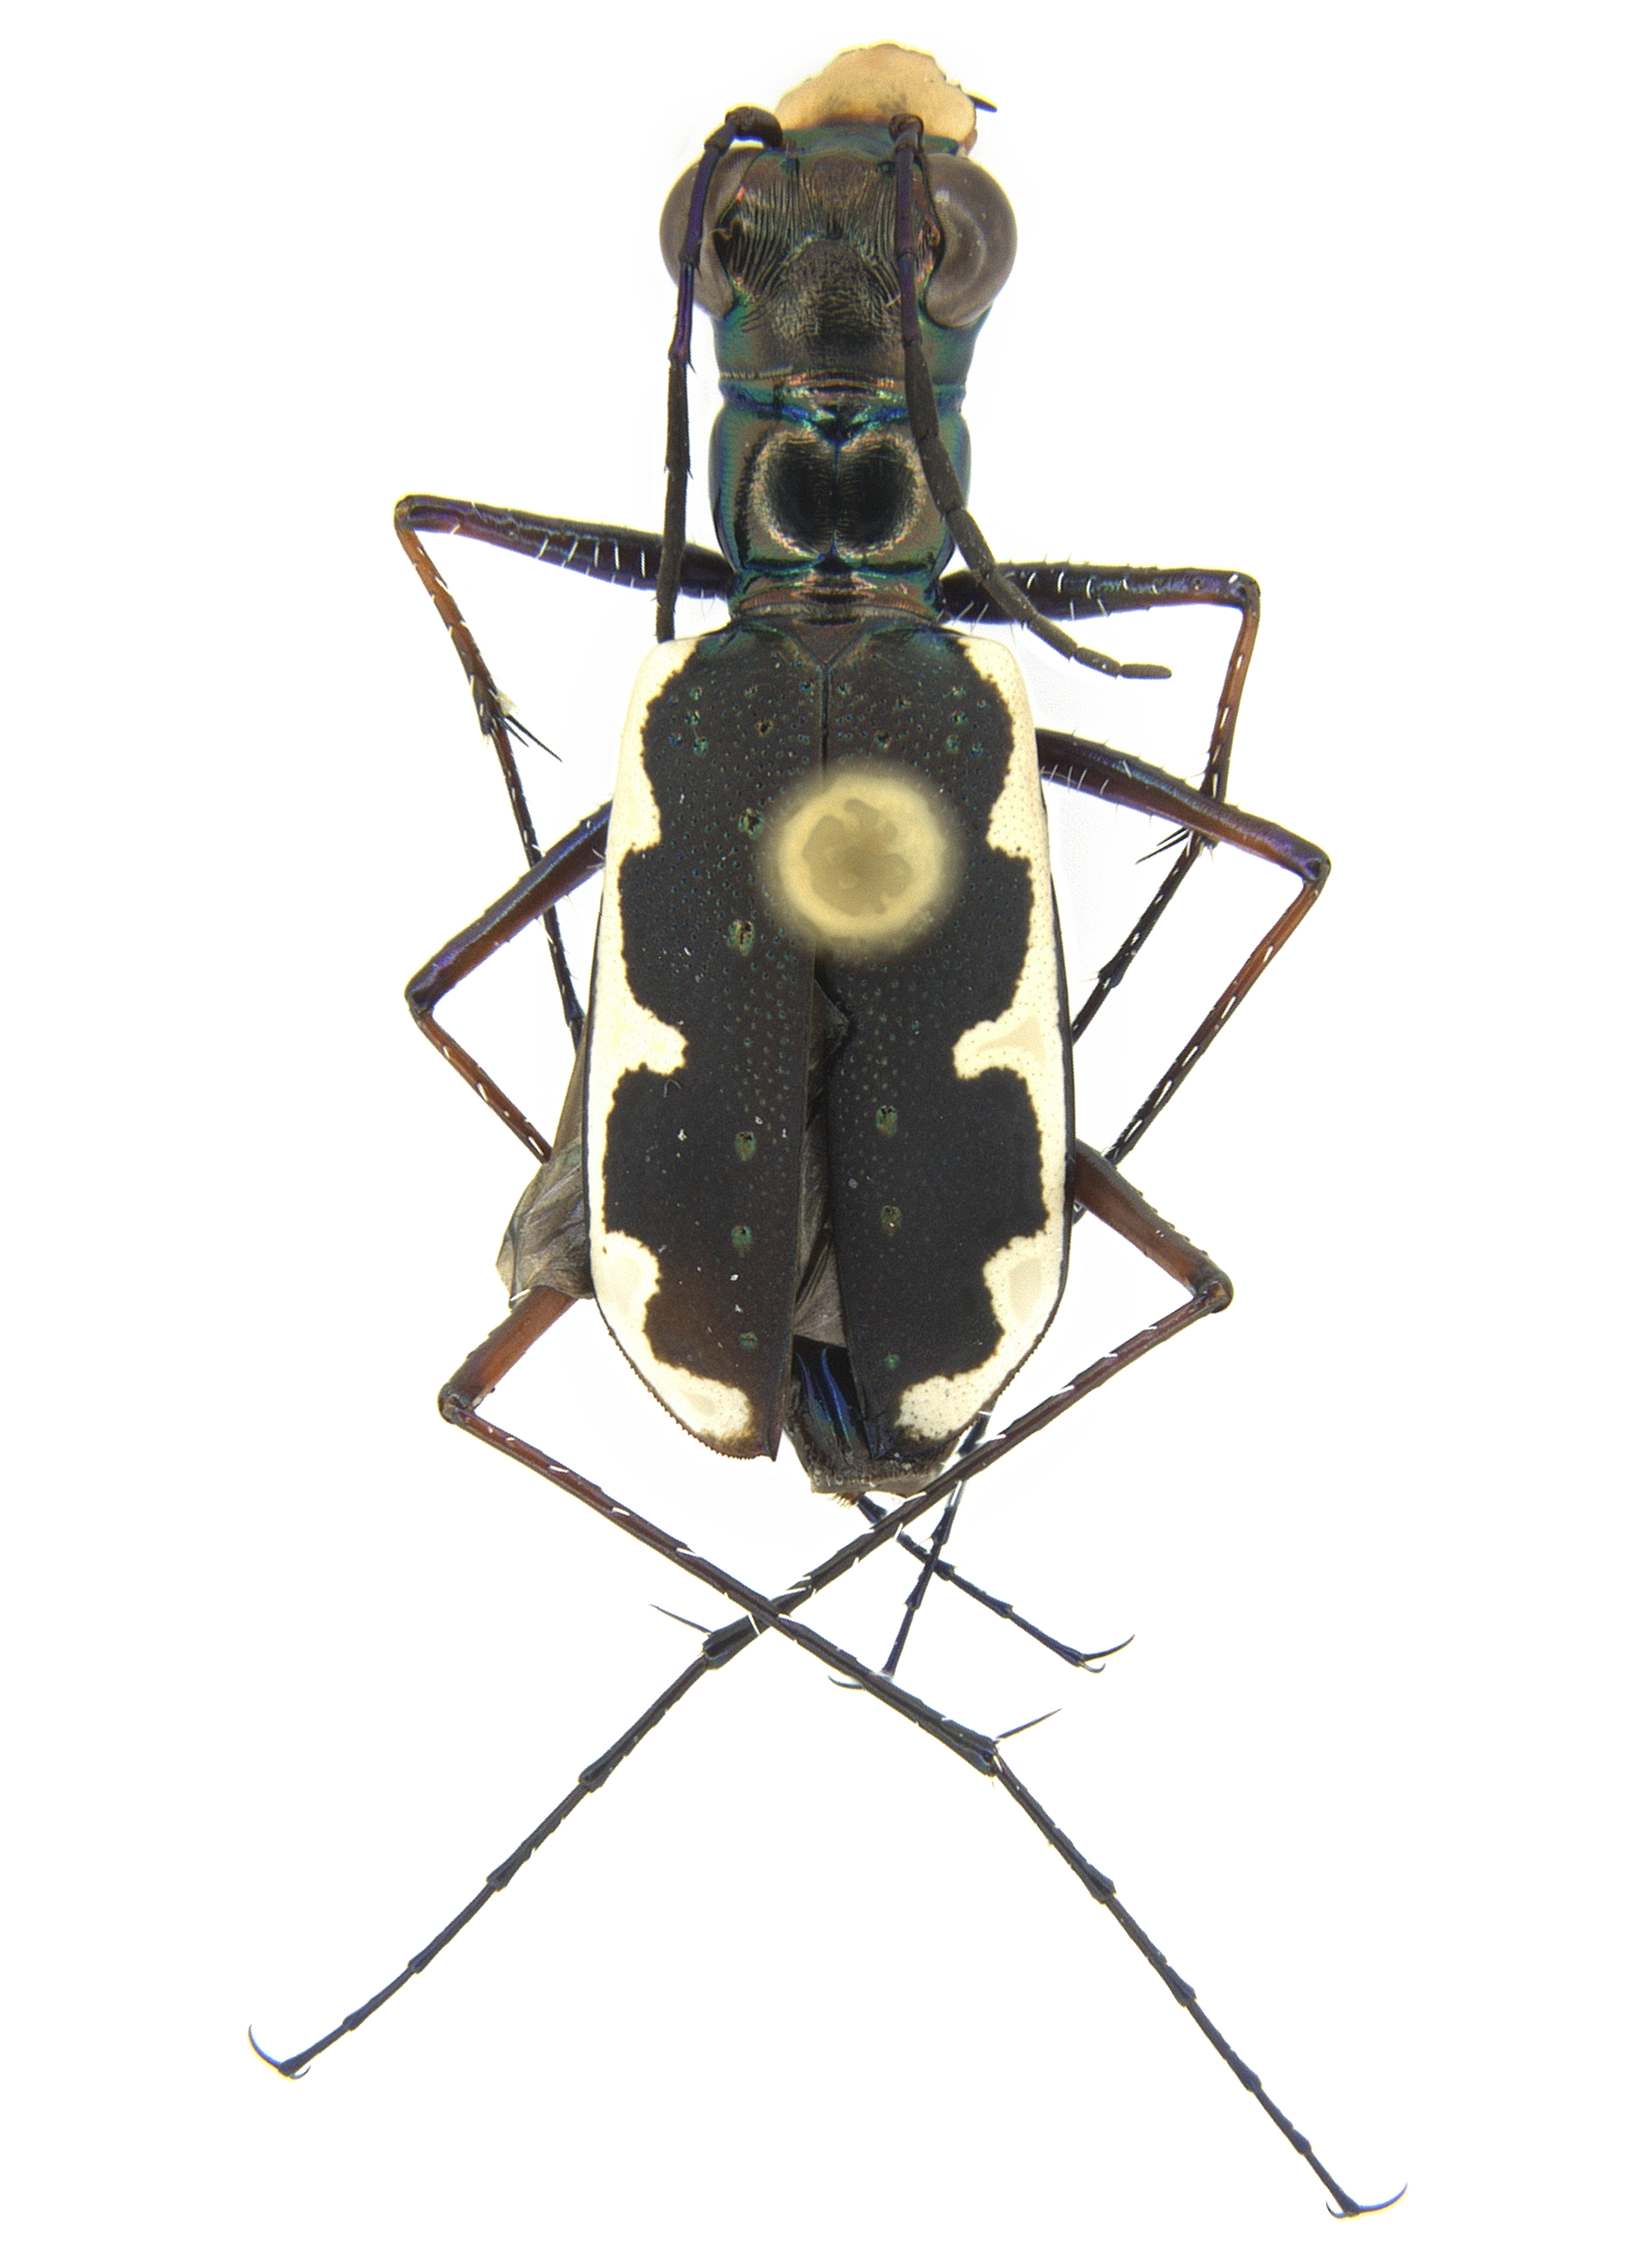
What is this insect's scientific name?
Antenaria iosceles (also Cicindela ioscelis)
